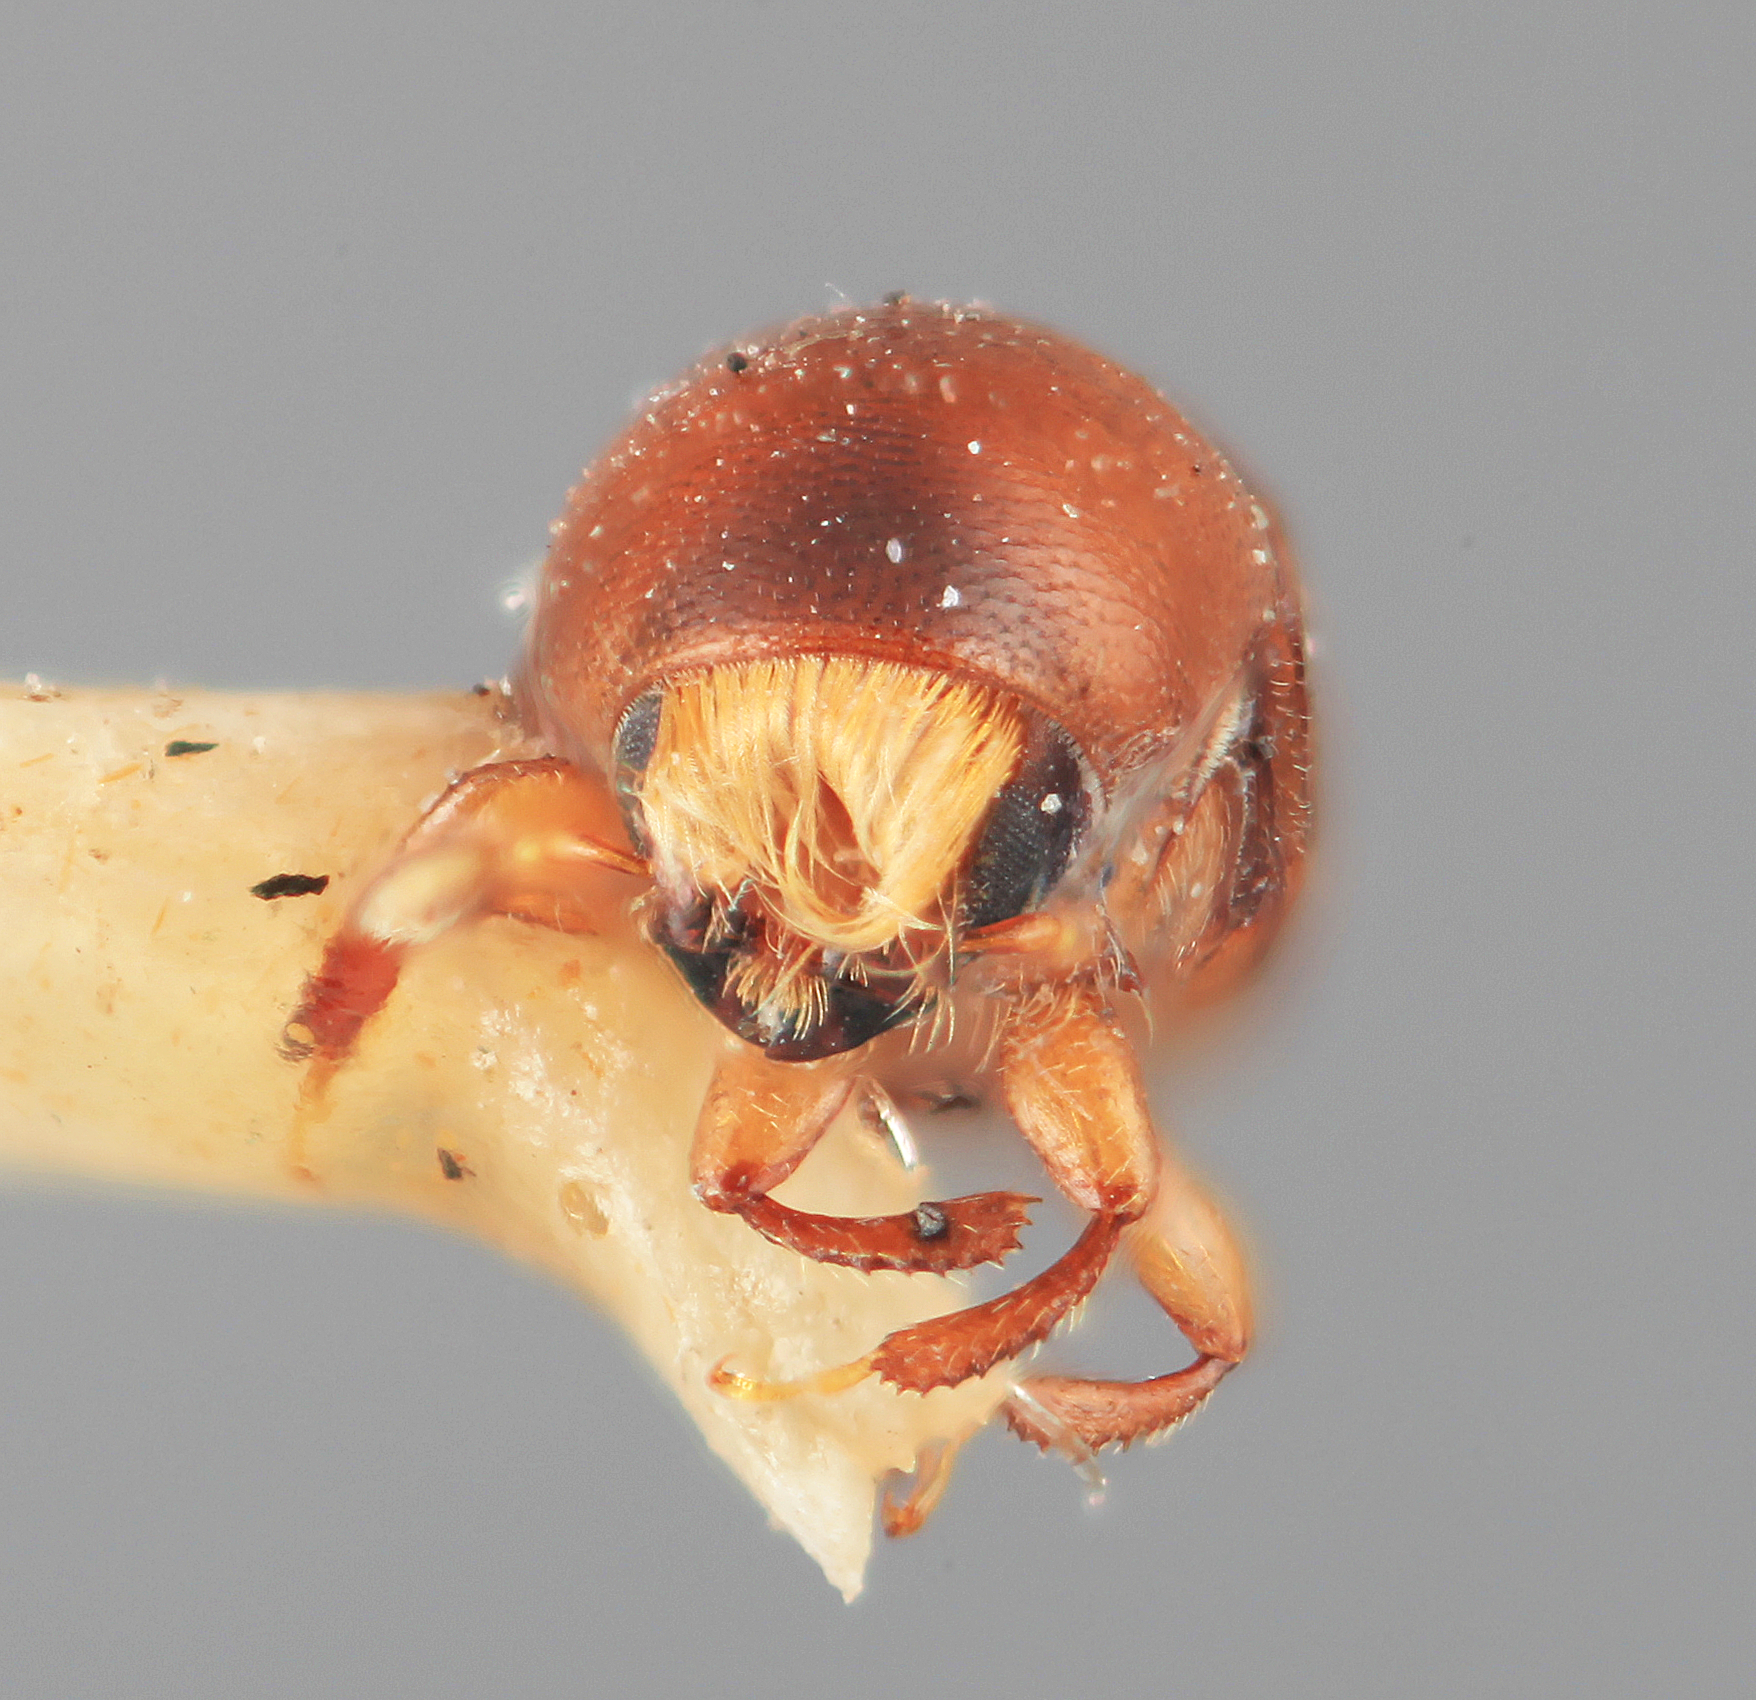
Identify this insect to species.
Scolytodes perditus
